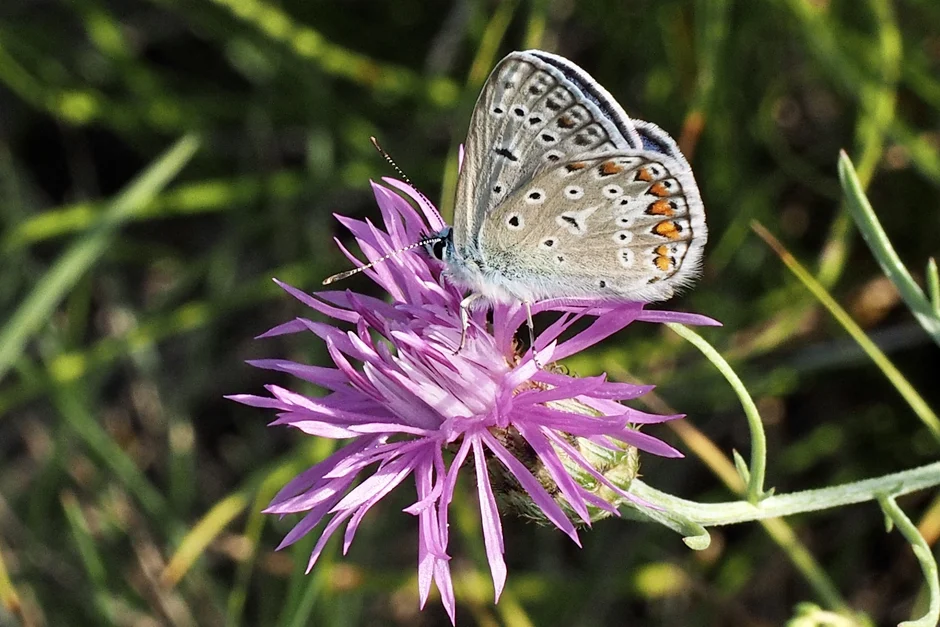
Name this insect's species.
Polyommatus icarus
